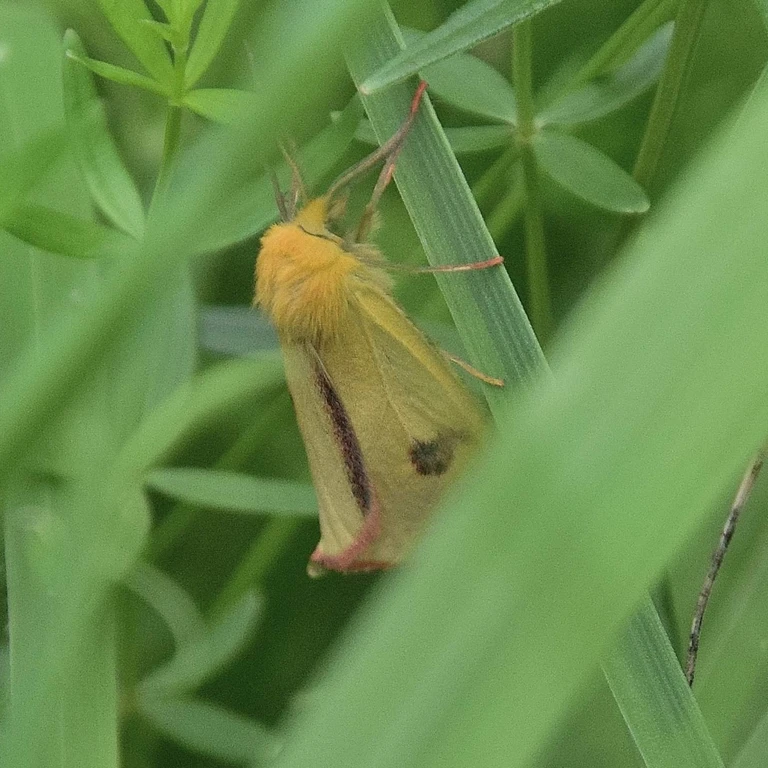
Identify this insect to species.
Diacrisia sannio
